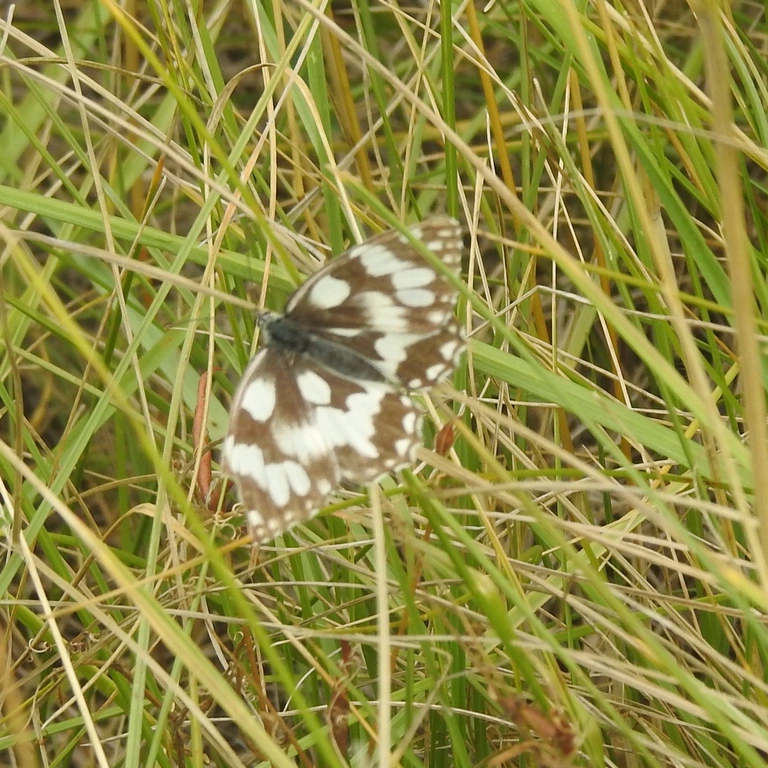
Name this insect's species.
Melanargia galathea
